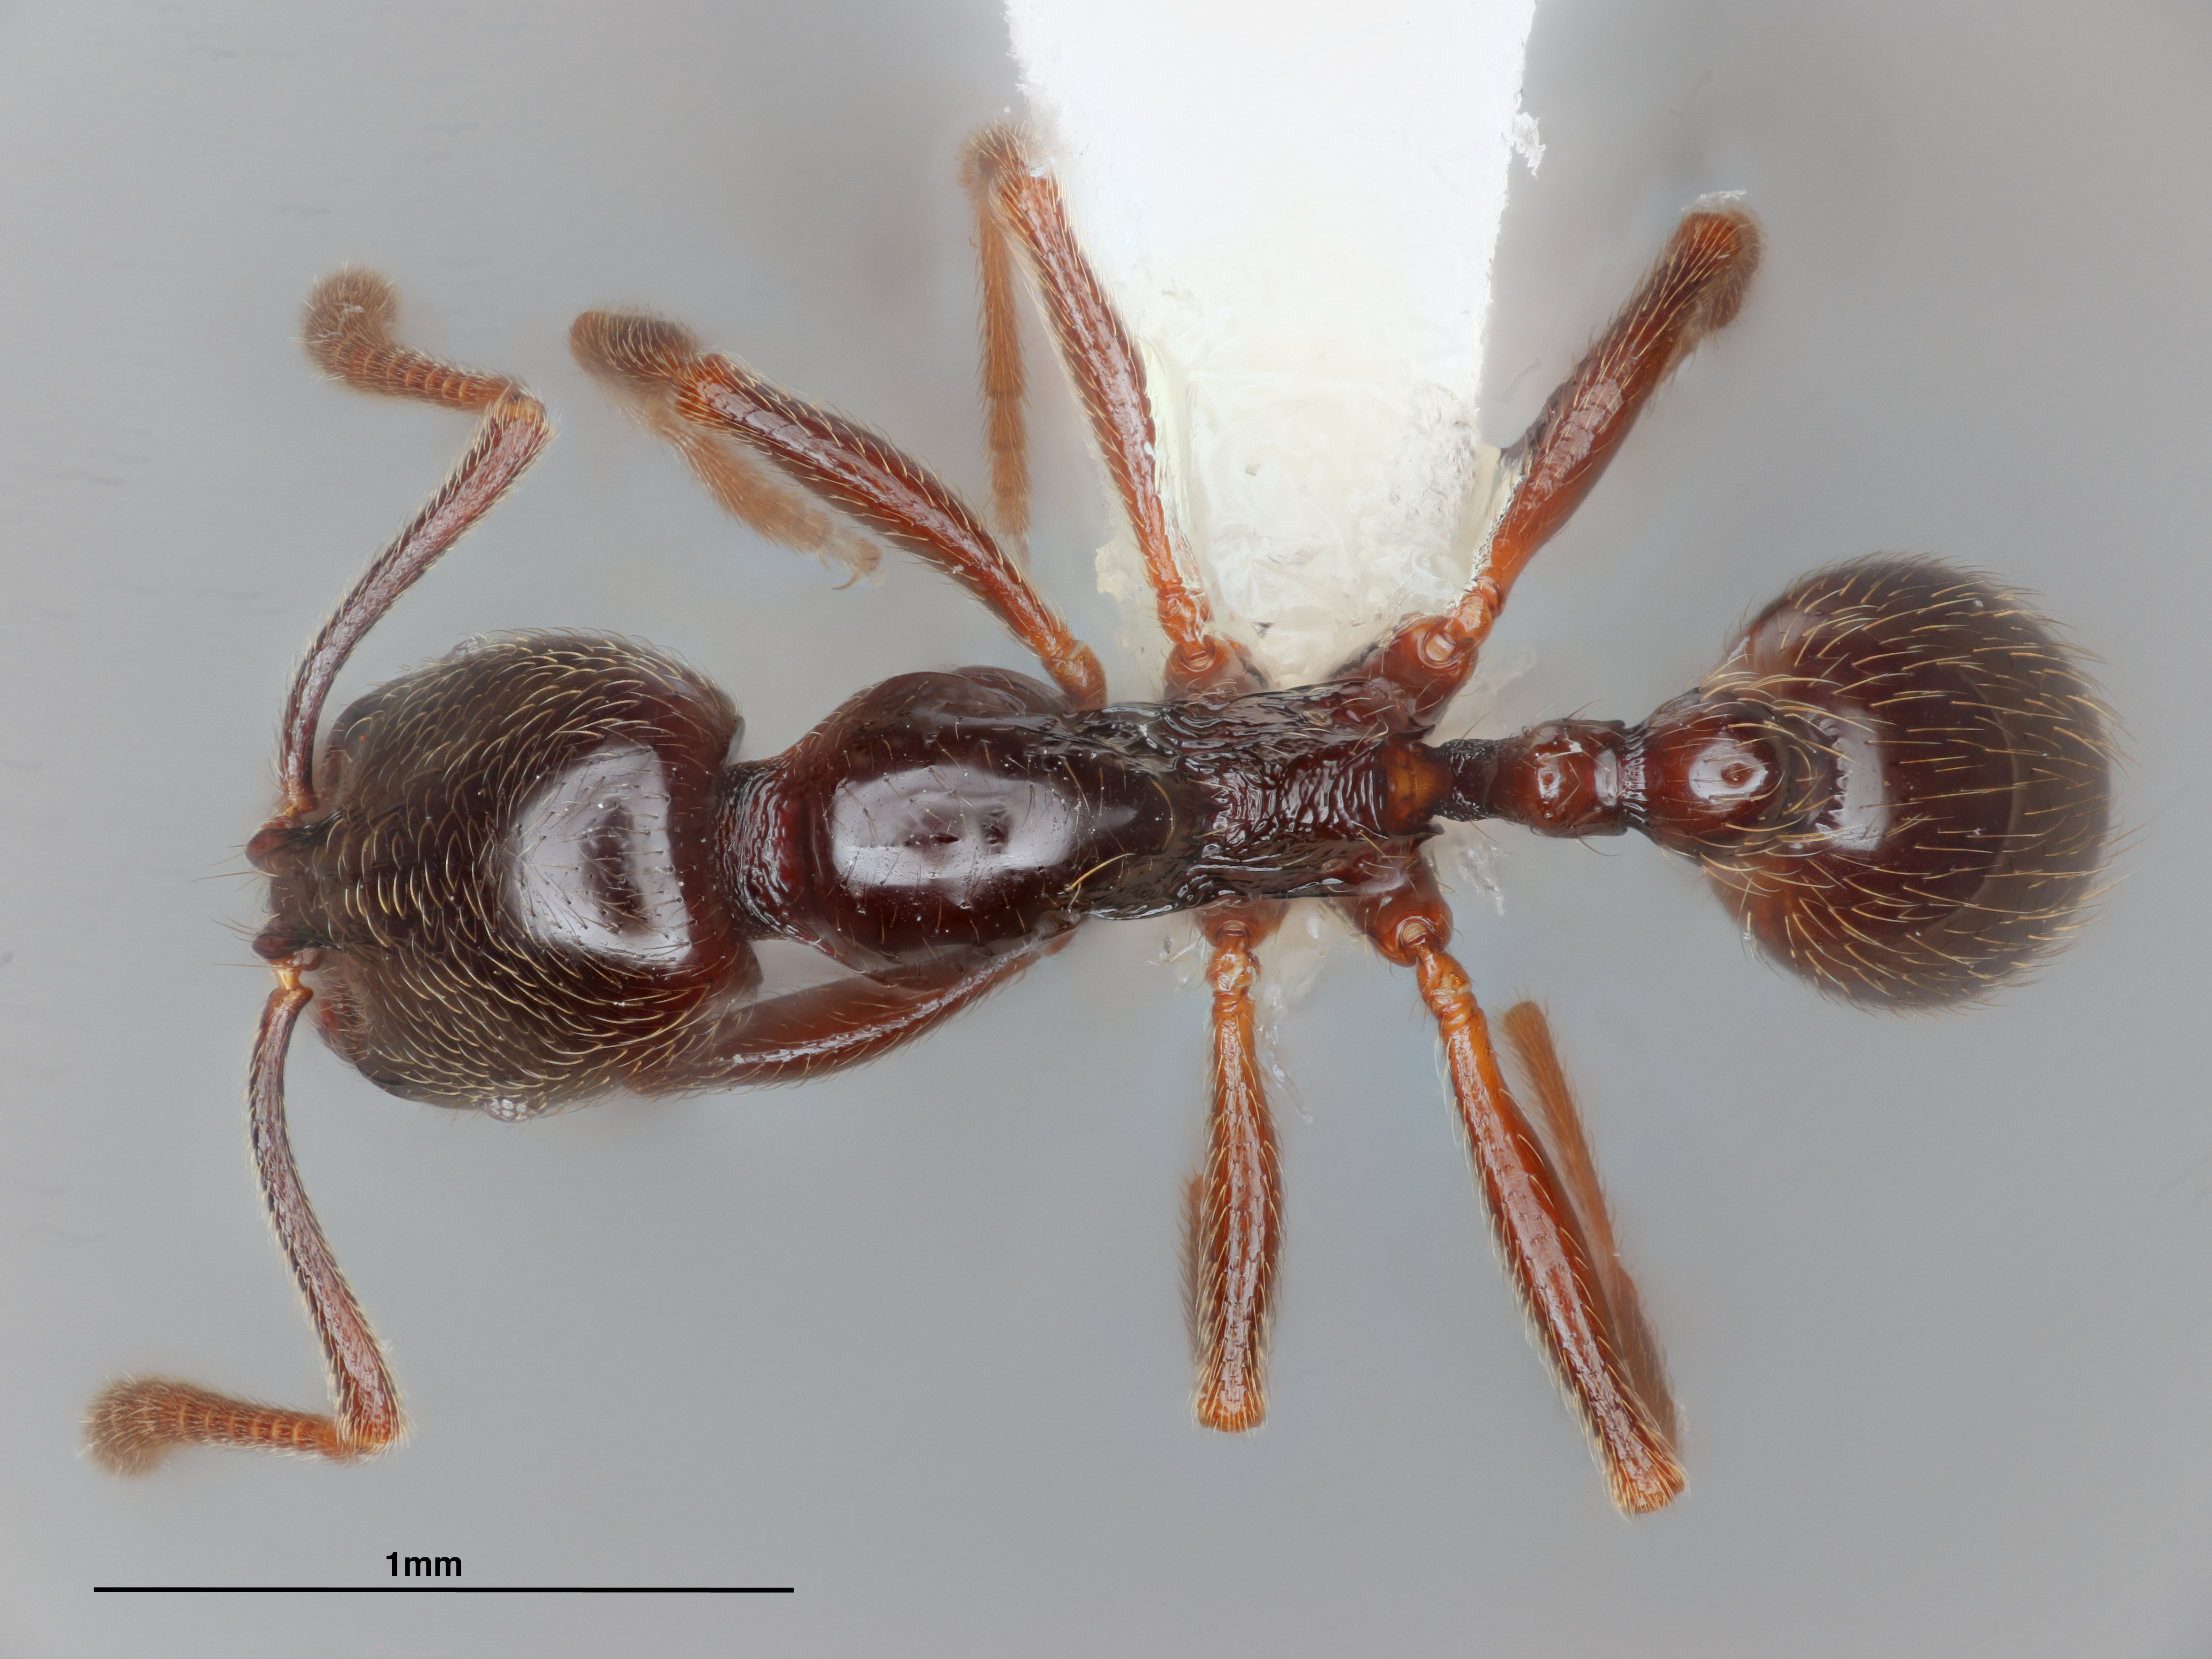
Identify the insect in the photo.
Stenamma maximon
